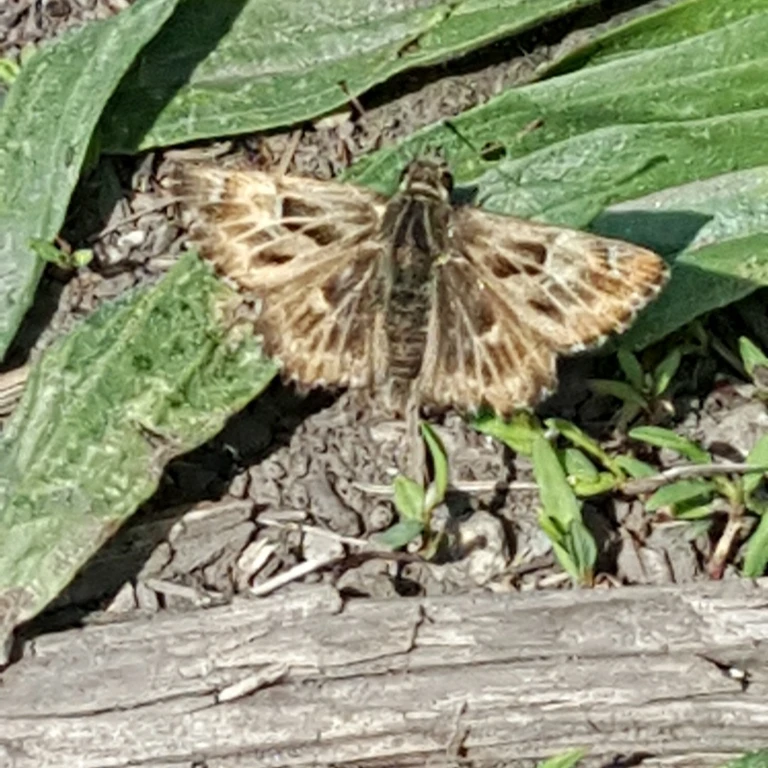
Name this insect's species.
Carcharodus alceae
